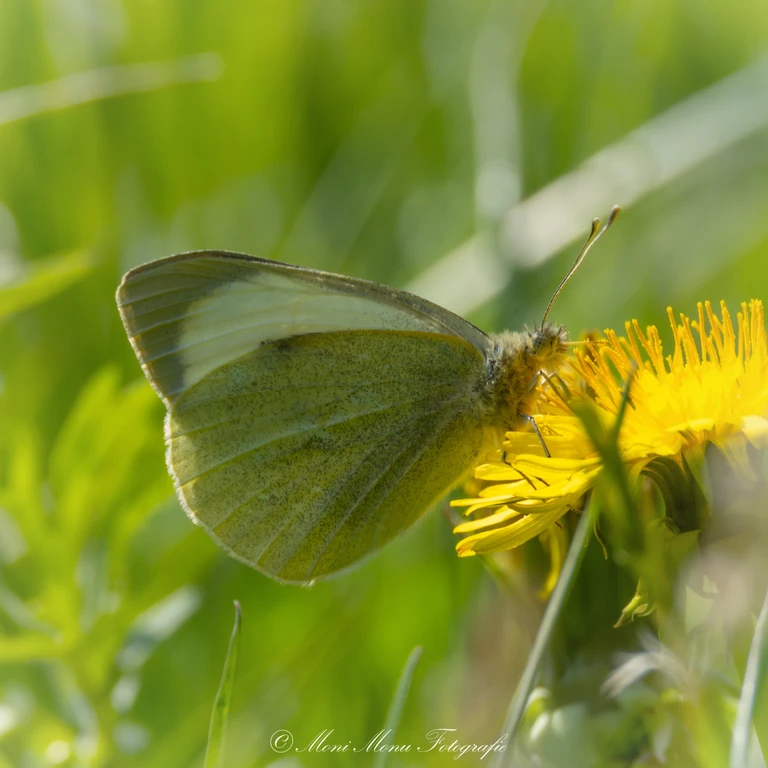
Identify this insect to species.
Pieris brassicae
